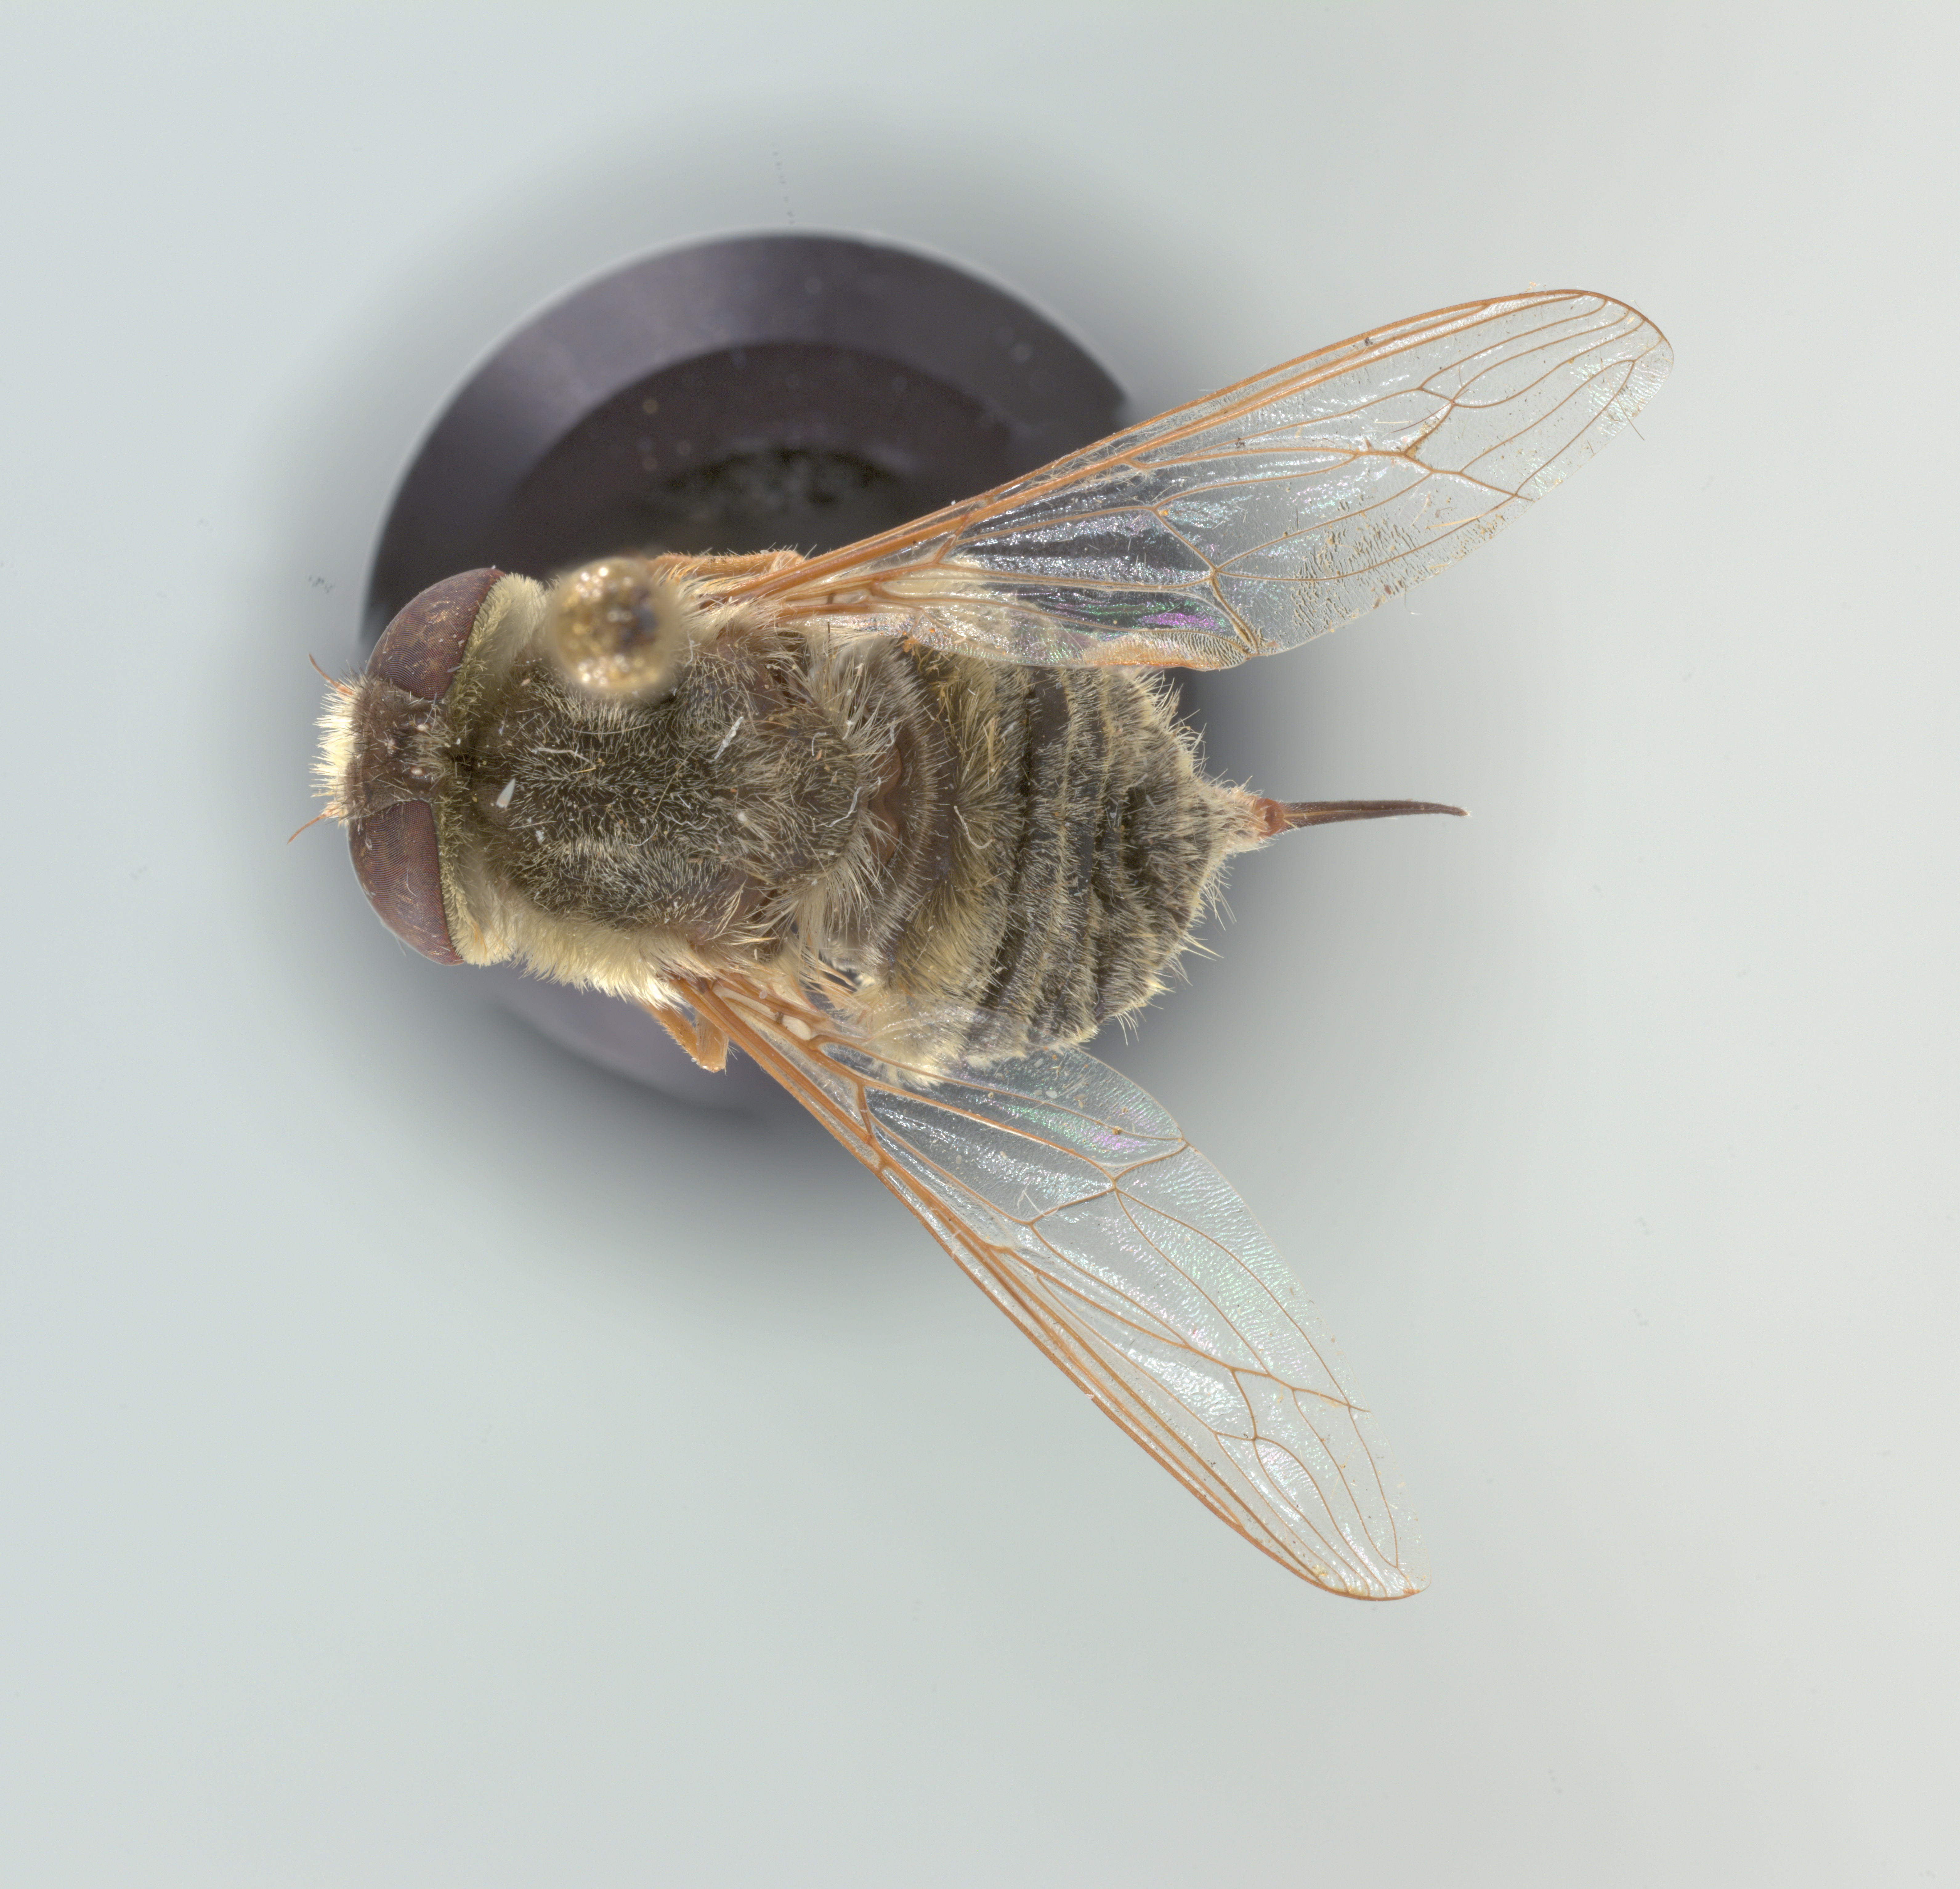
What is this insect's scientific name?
Neorhynchocephalus sackenii
